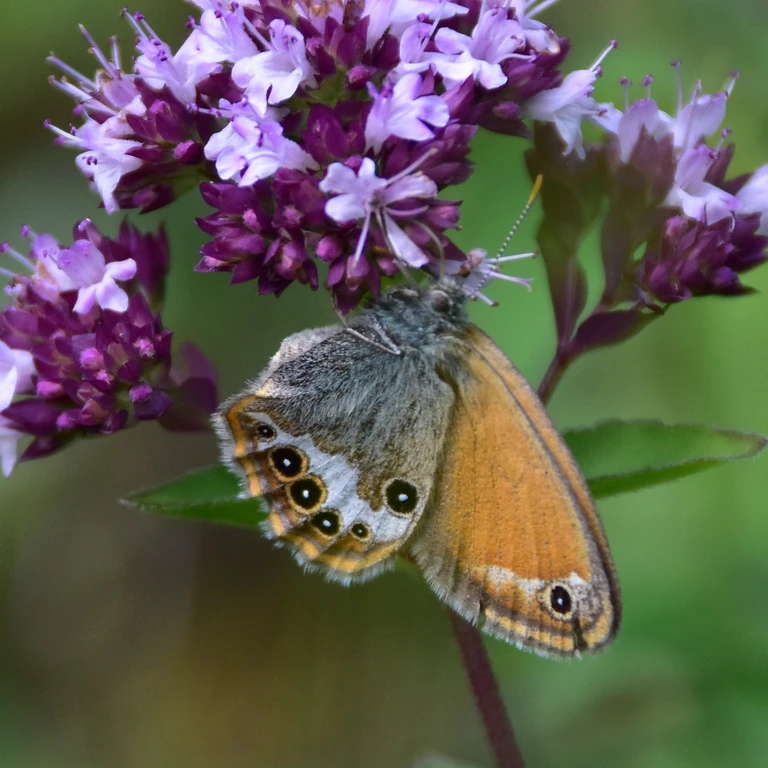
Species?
Coenonympha arcania
